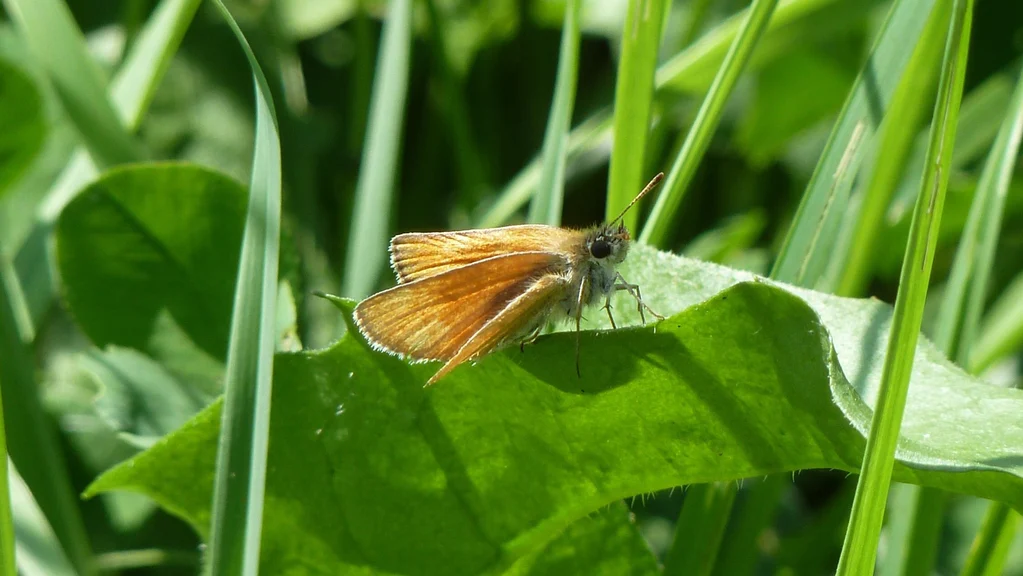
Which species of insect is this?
Thymelicus sylvestris
